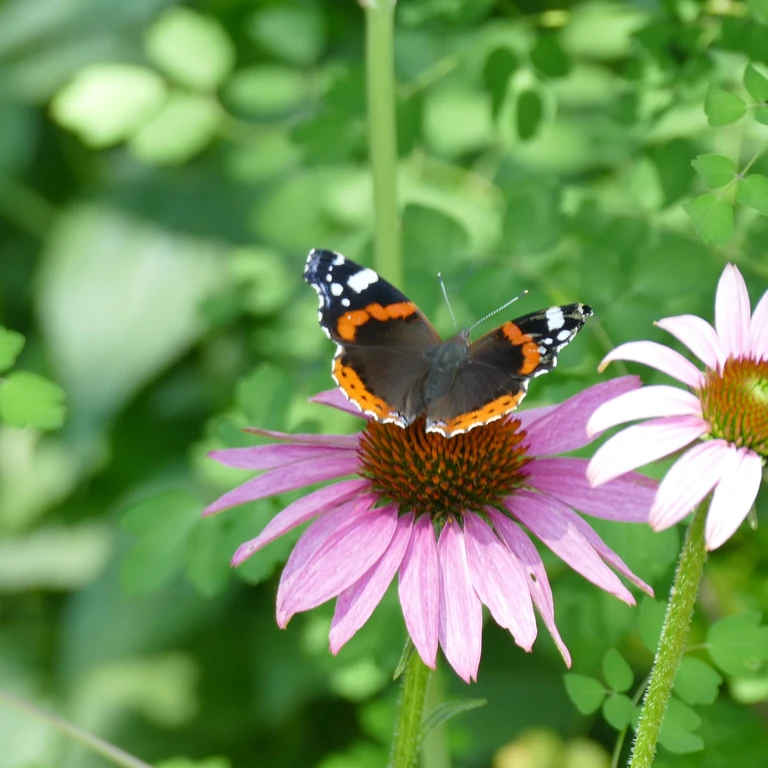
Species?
Vanessa atalanta
